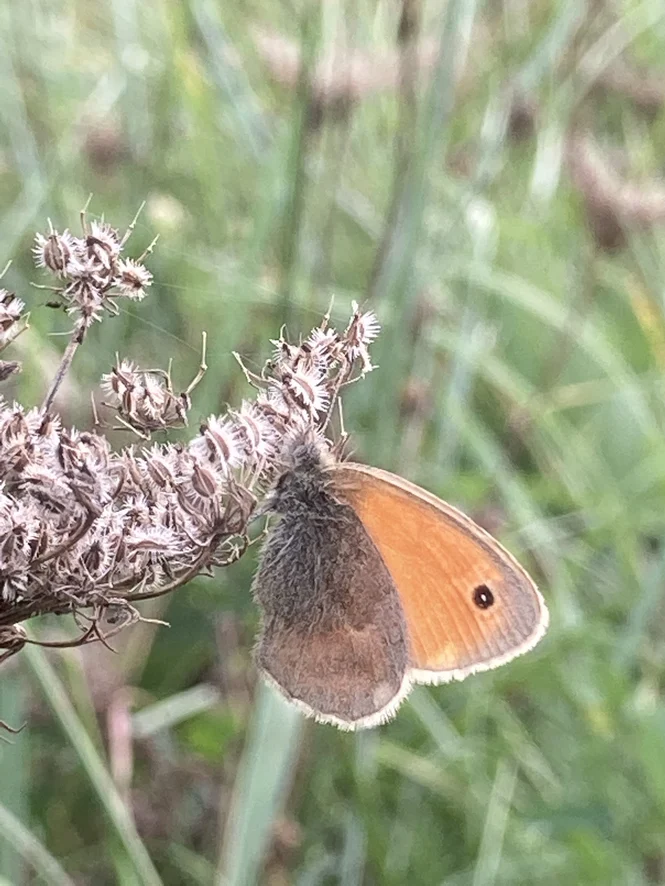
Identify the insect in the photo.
Coenonympha pamphilus
